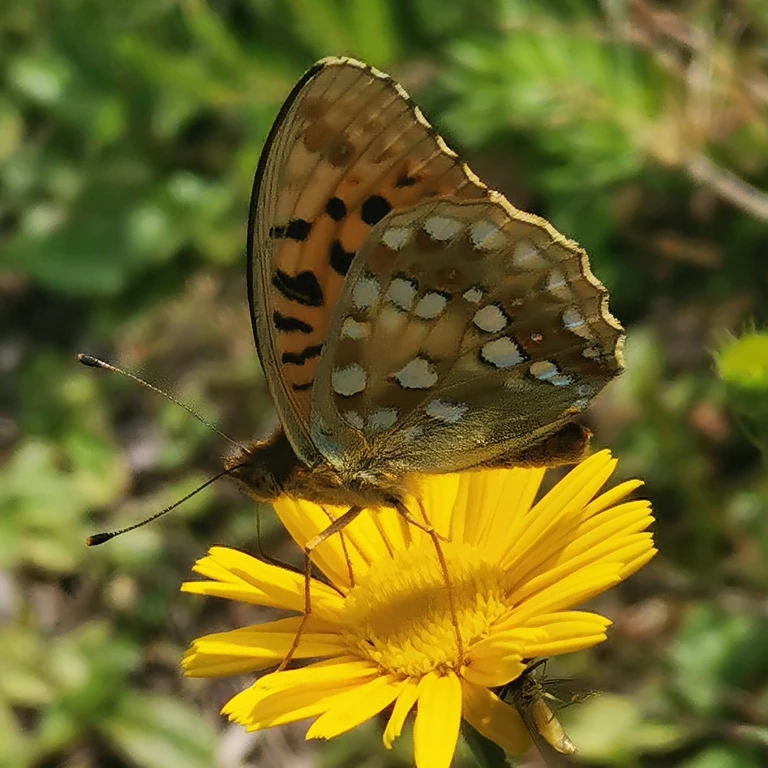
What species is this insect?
Fabriciana adippe
